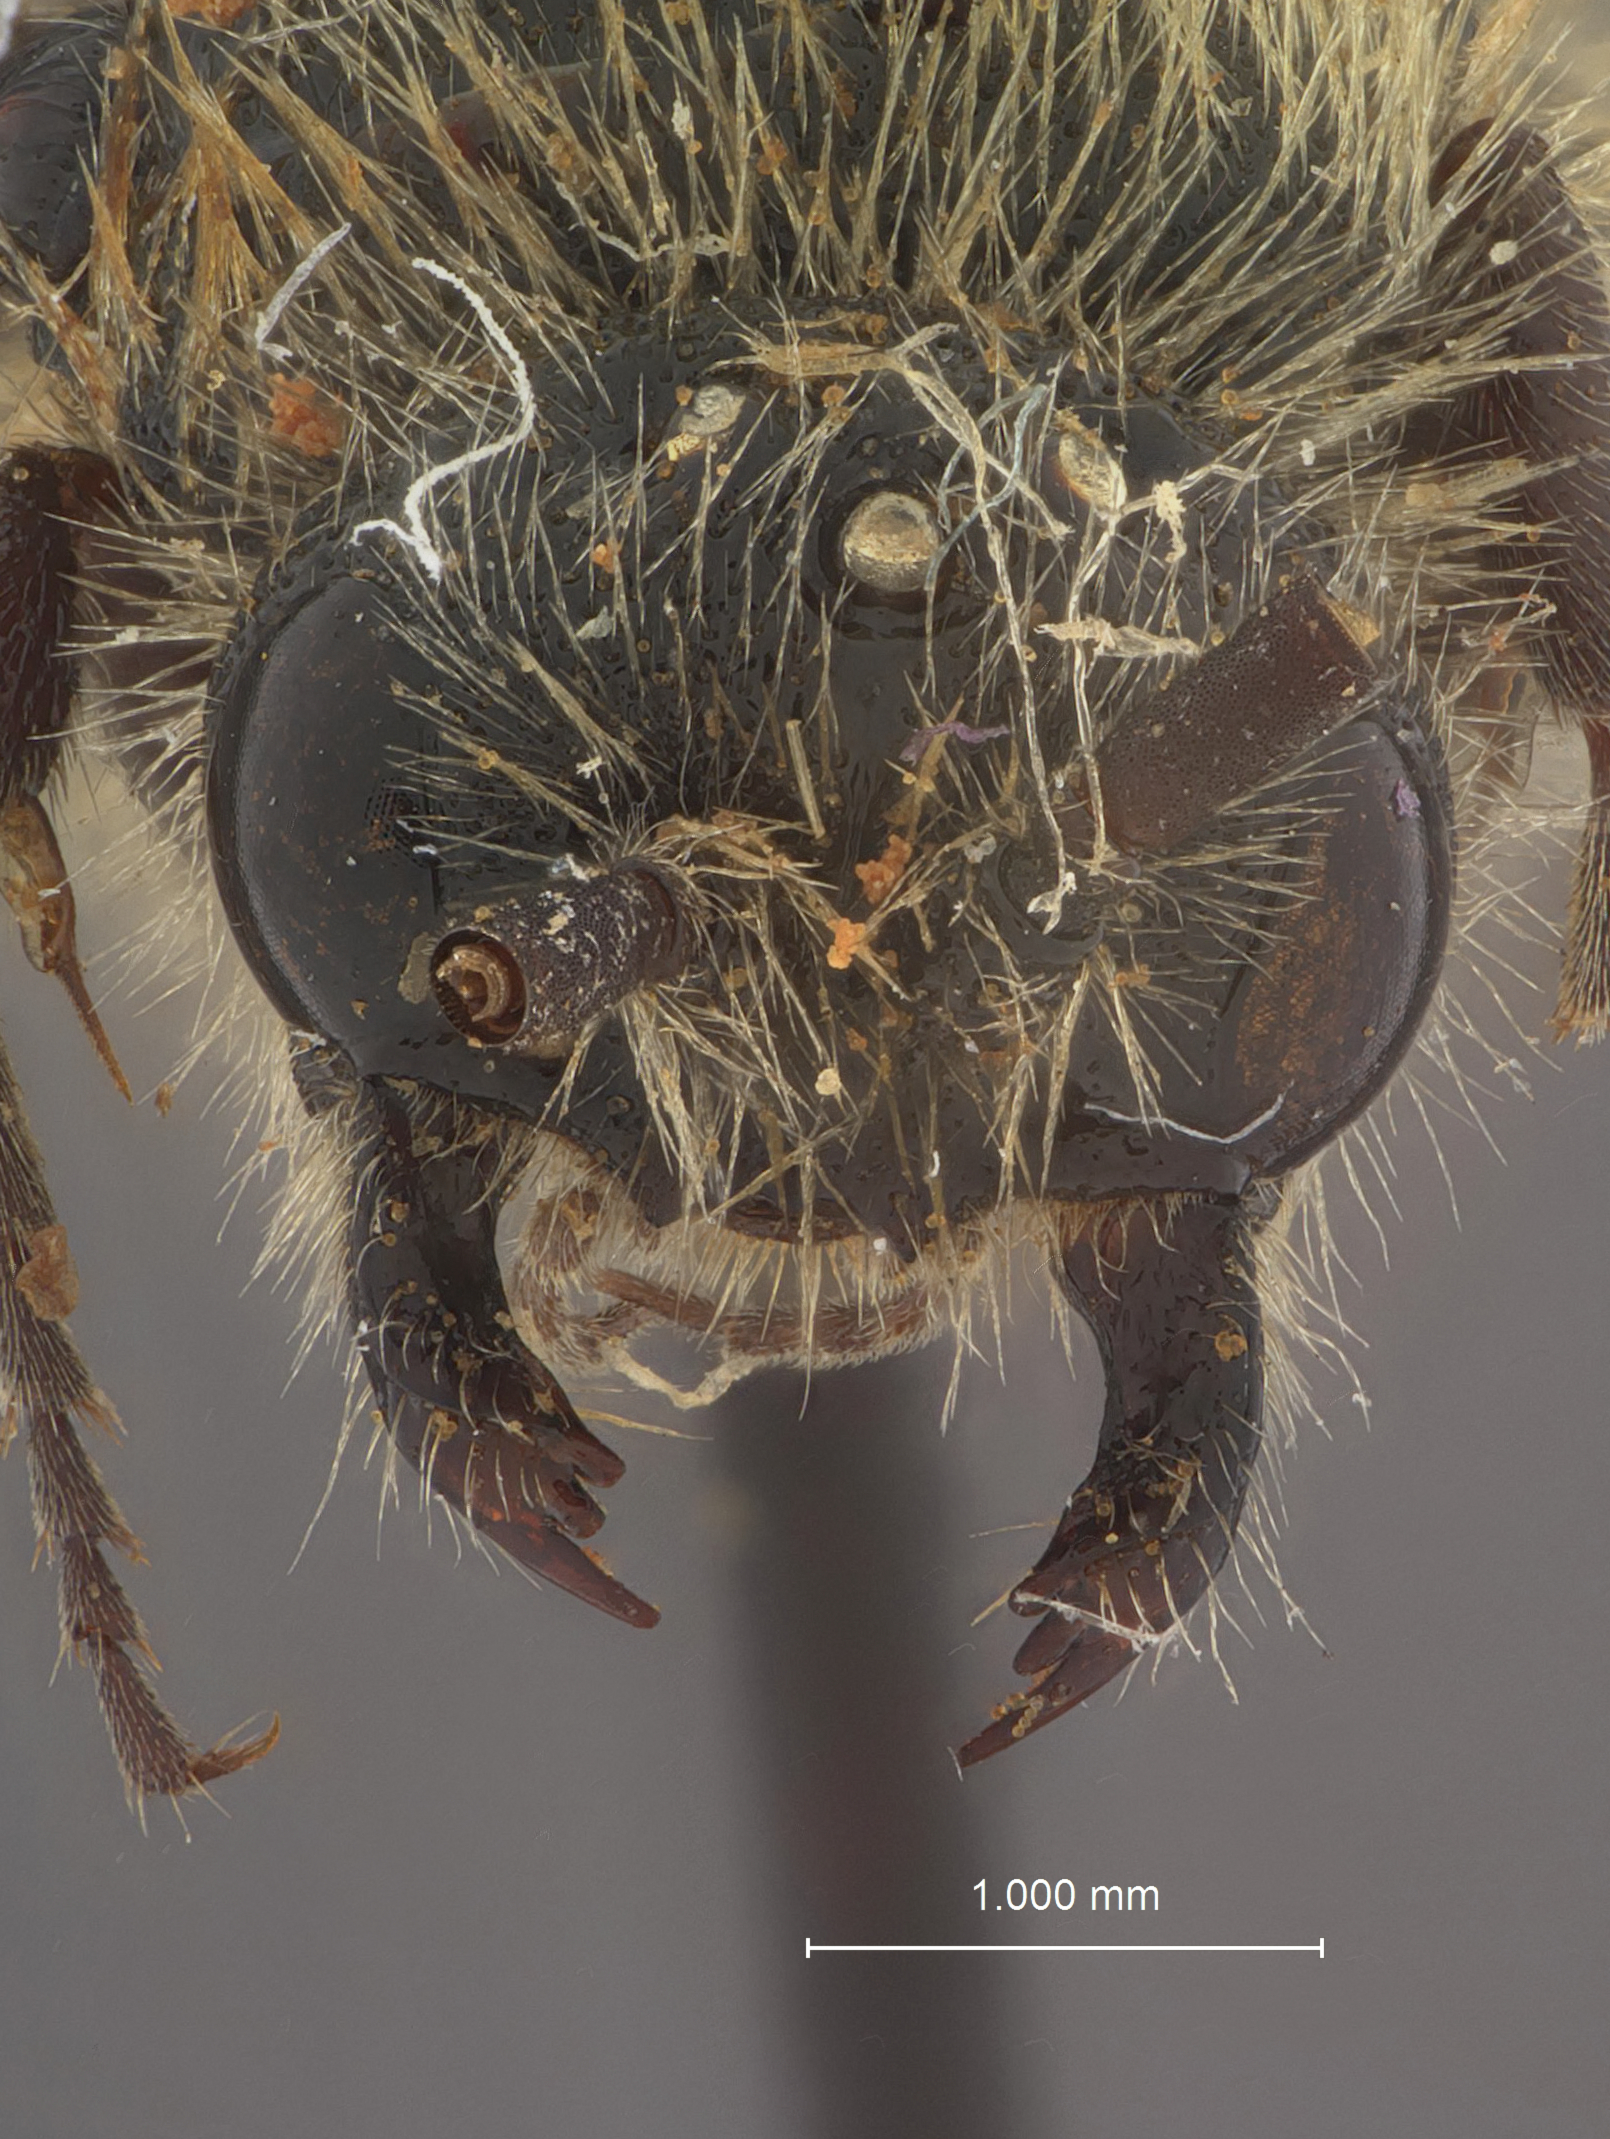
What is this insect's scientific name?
Colocistis pilosa
